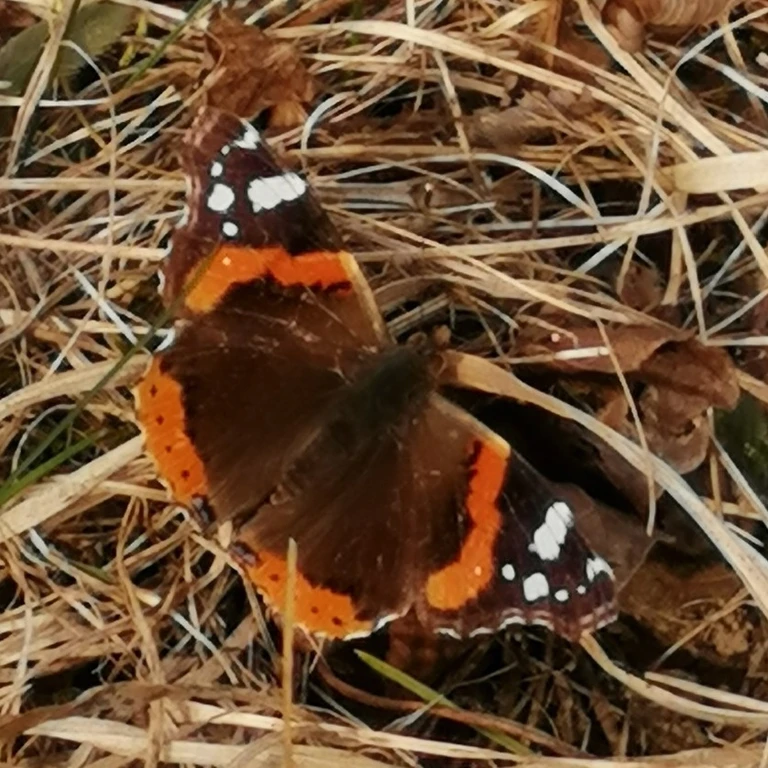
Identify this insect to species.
Vanessa atalanta
